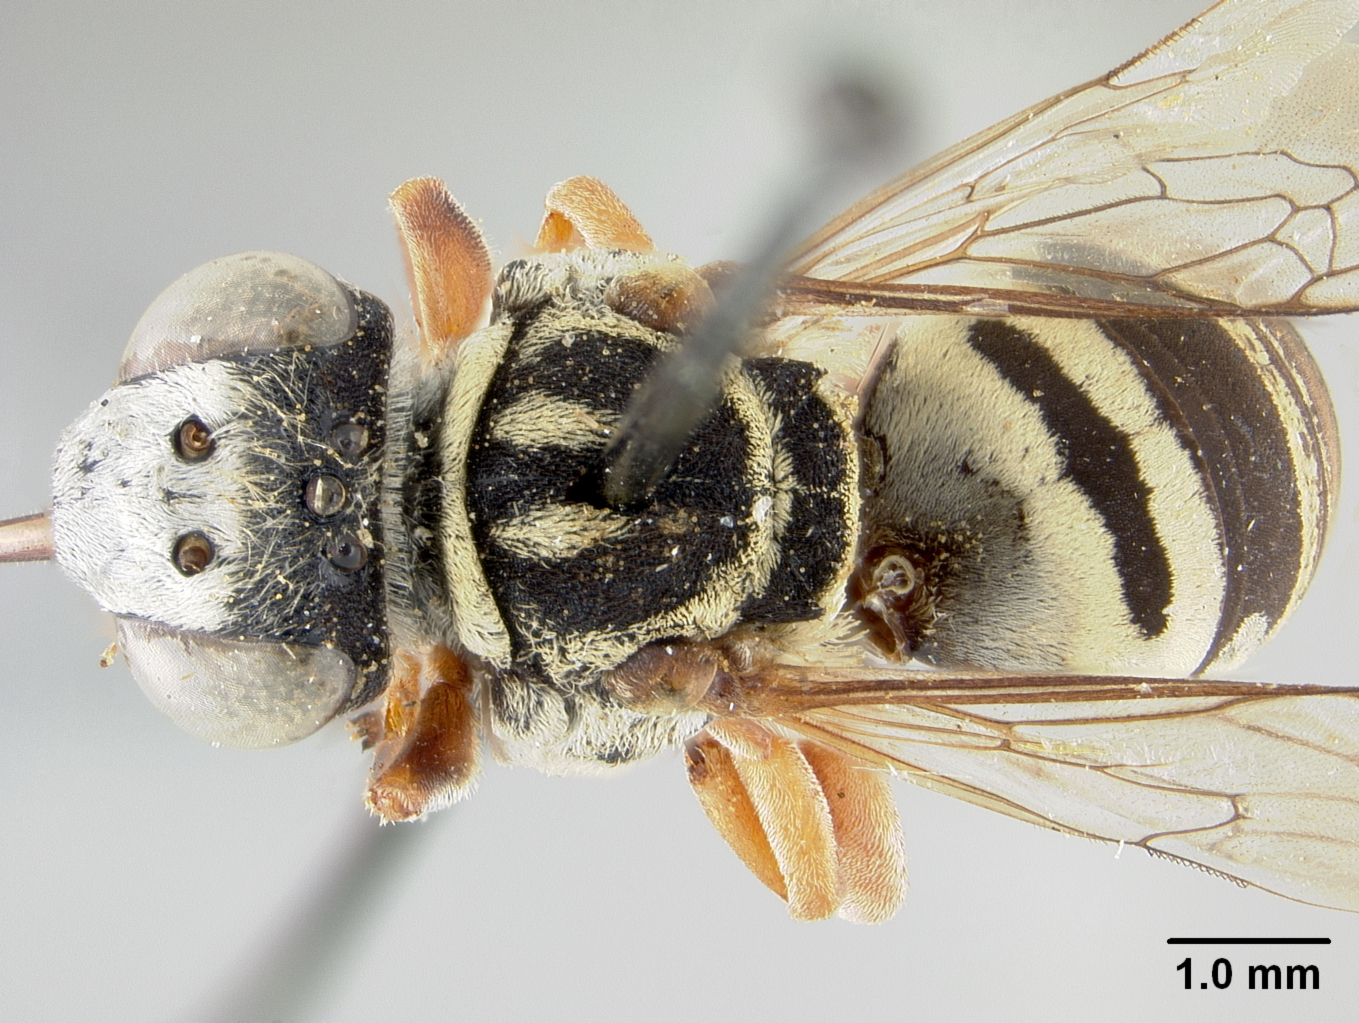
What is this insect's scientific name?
Triepeolus loganensis
